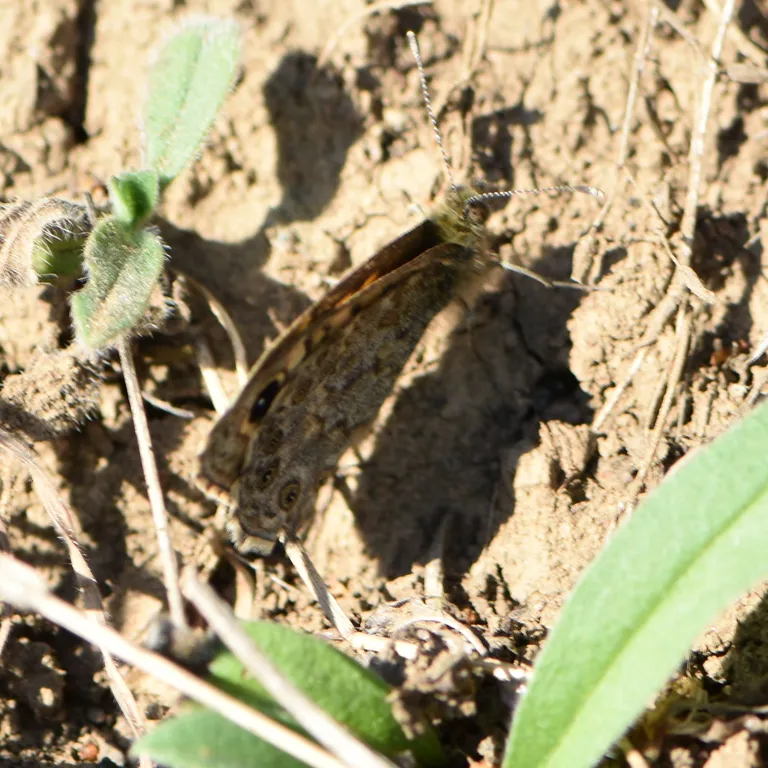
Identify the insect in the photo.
Lasiommata megera (also Pararge megera)
